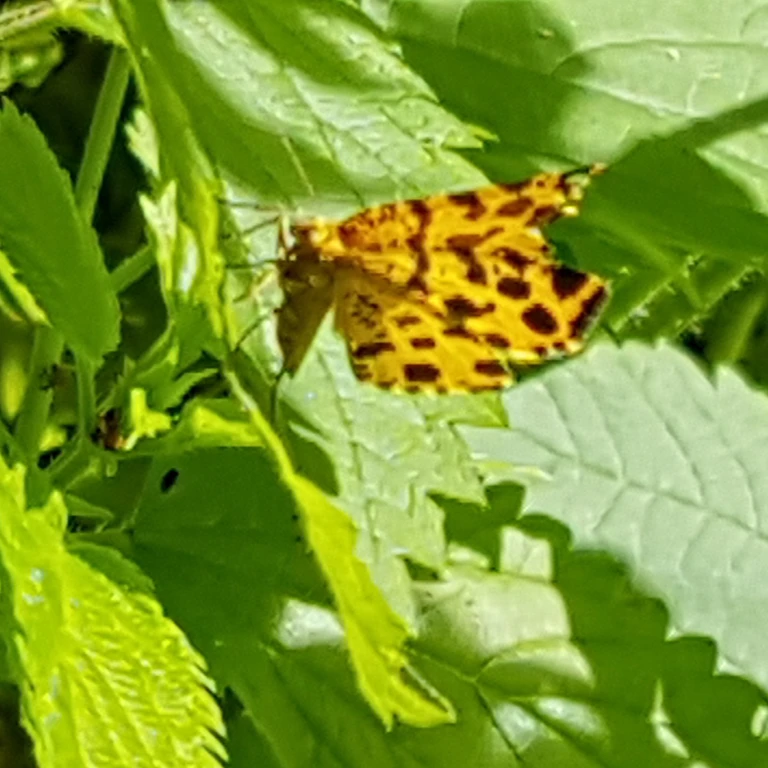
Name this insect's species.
Pseudopanthera macularia
